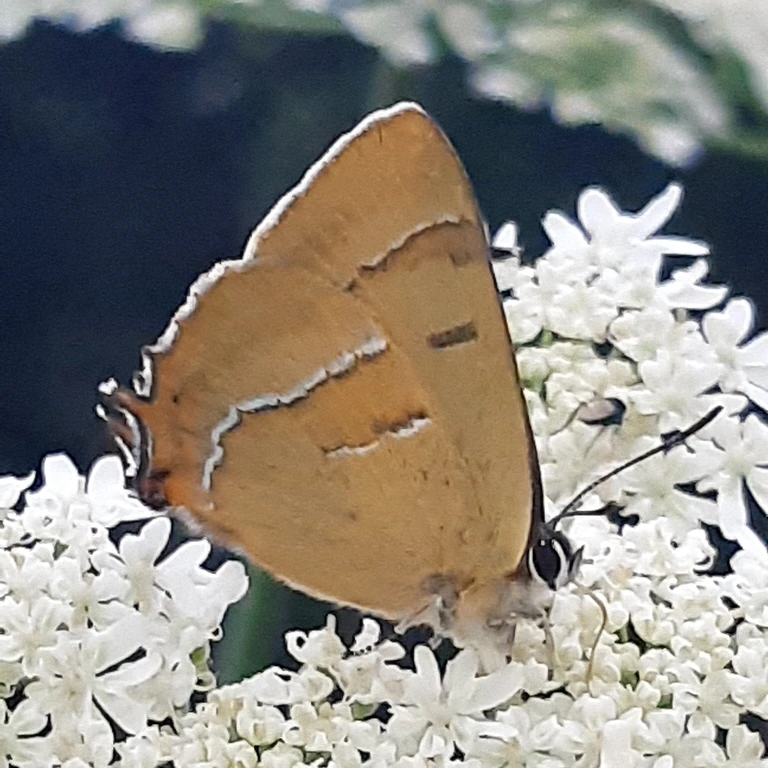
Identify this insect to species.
Thecla betulae
